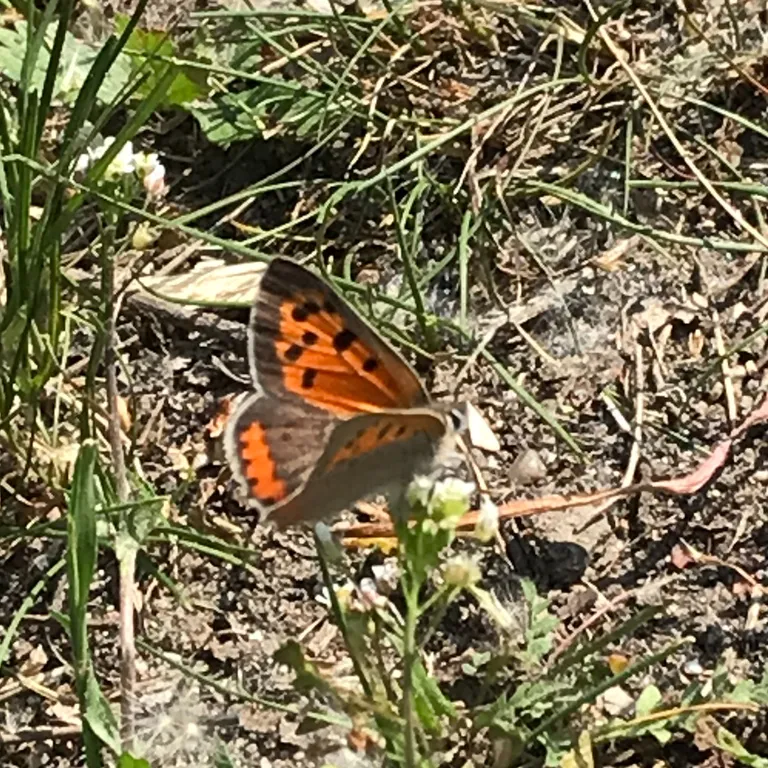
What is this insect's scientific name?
Lycaena phlaeas
